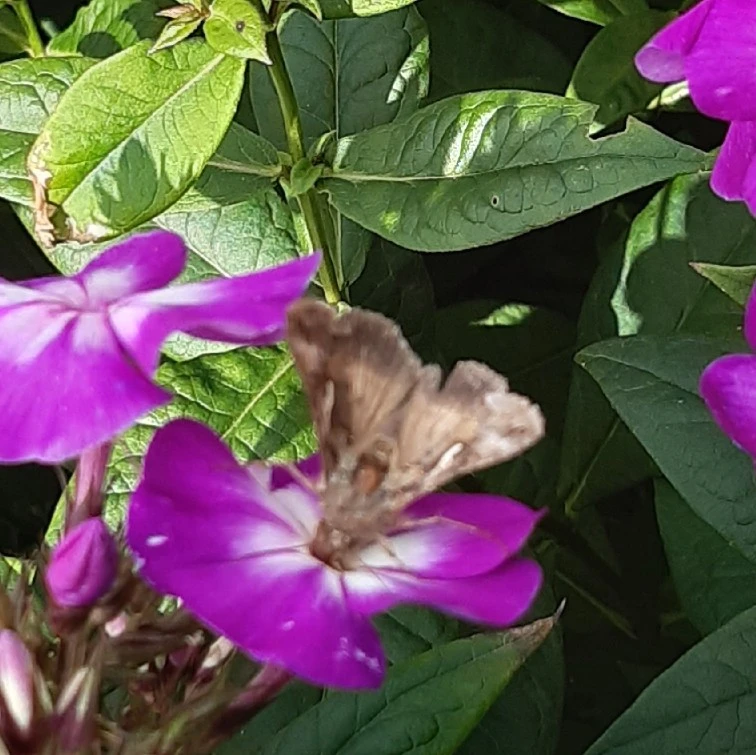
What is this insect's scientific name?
Autographa gamma
